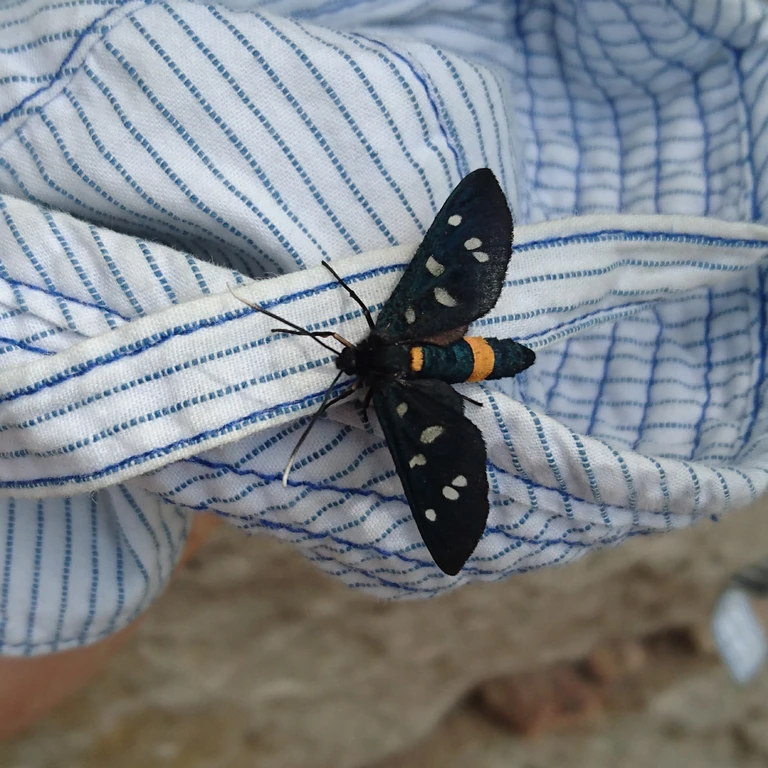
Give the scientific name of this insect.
Amata phegea
